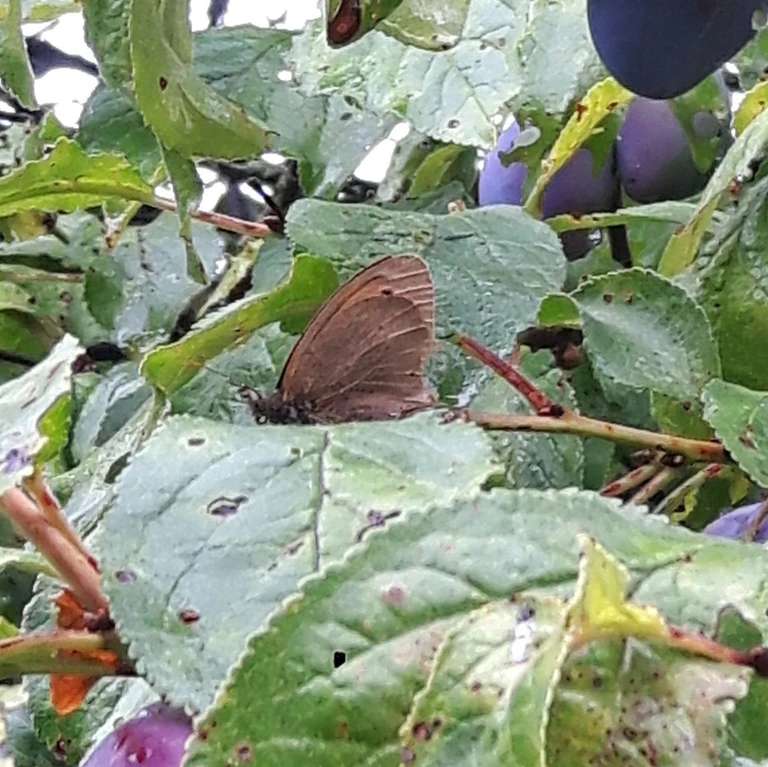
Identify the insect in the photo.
Maniola jurtina
